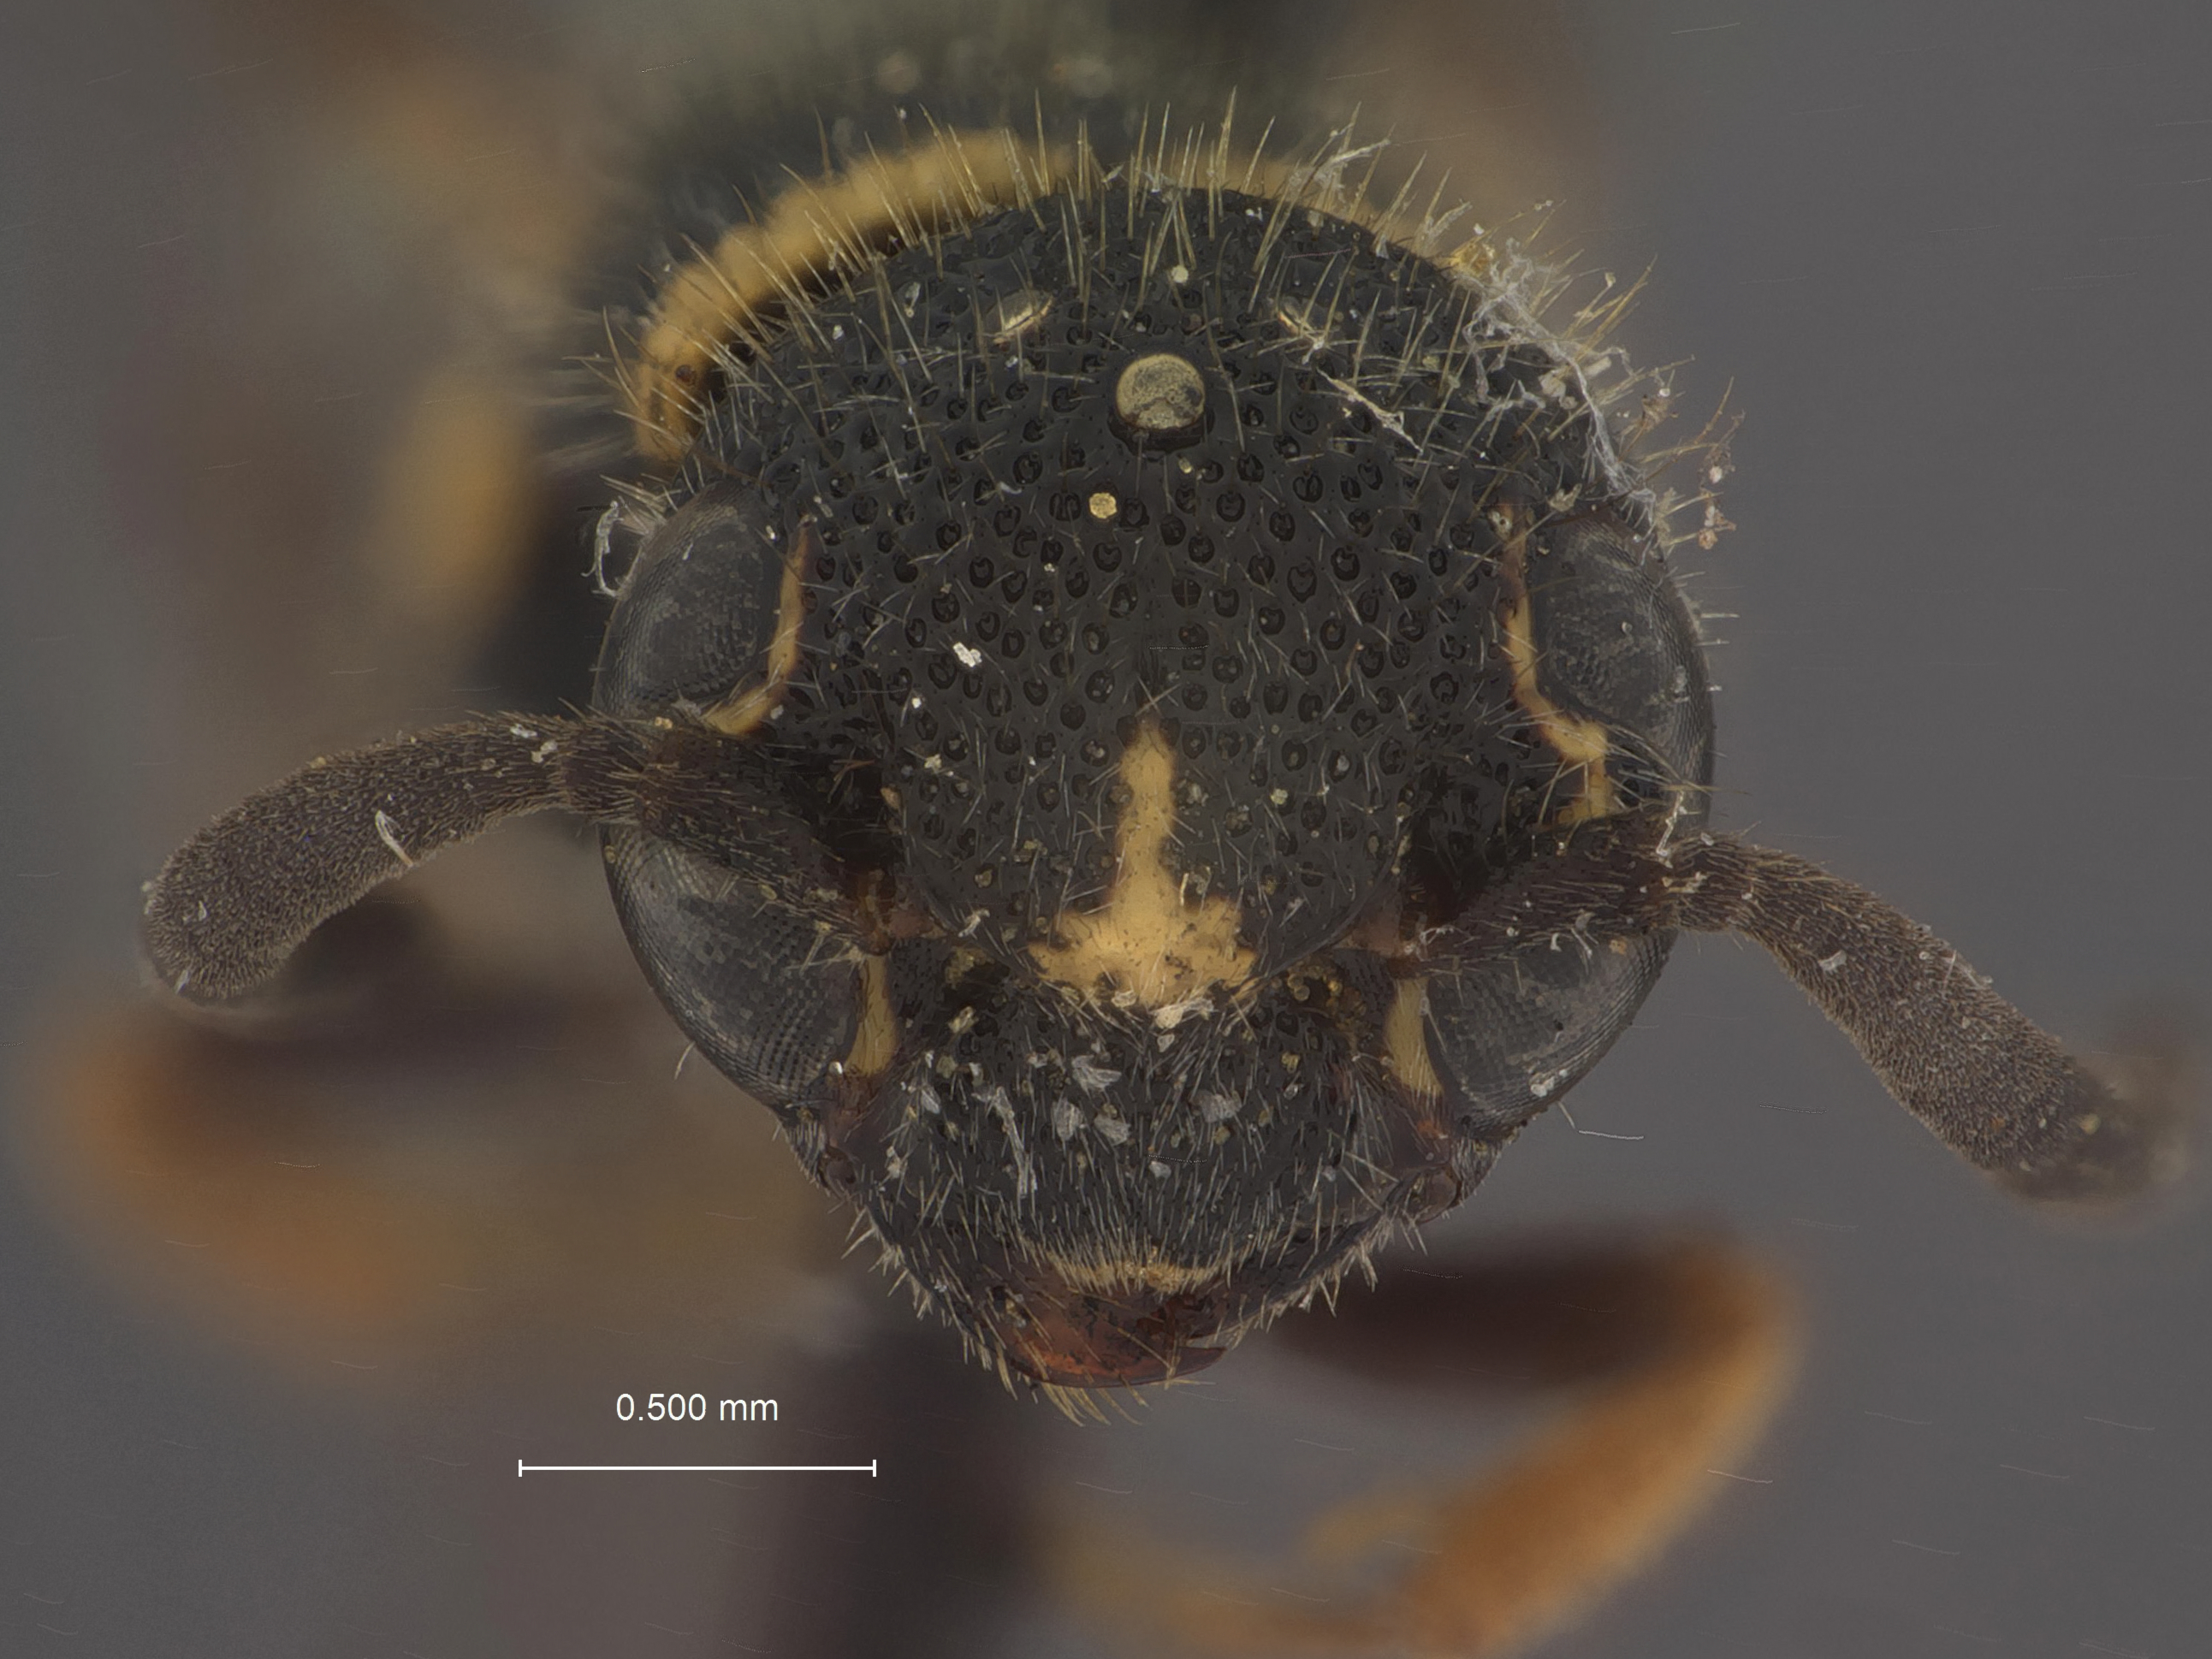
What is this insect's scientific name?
Sapyga louisi
